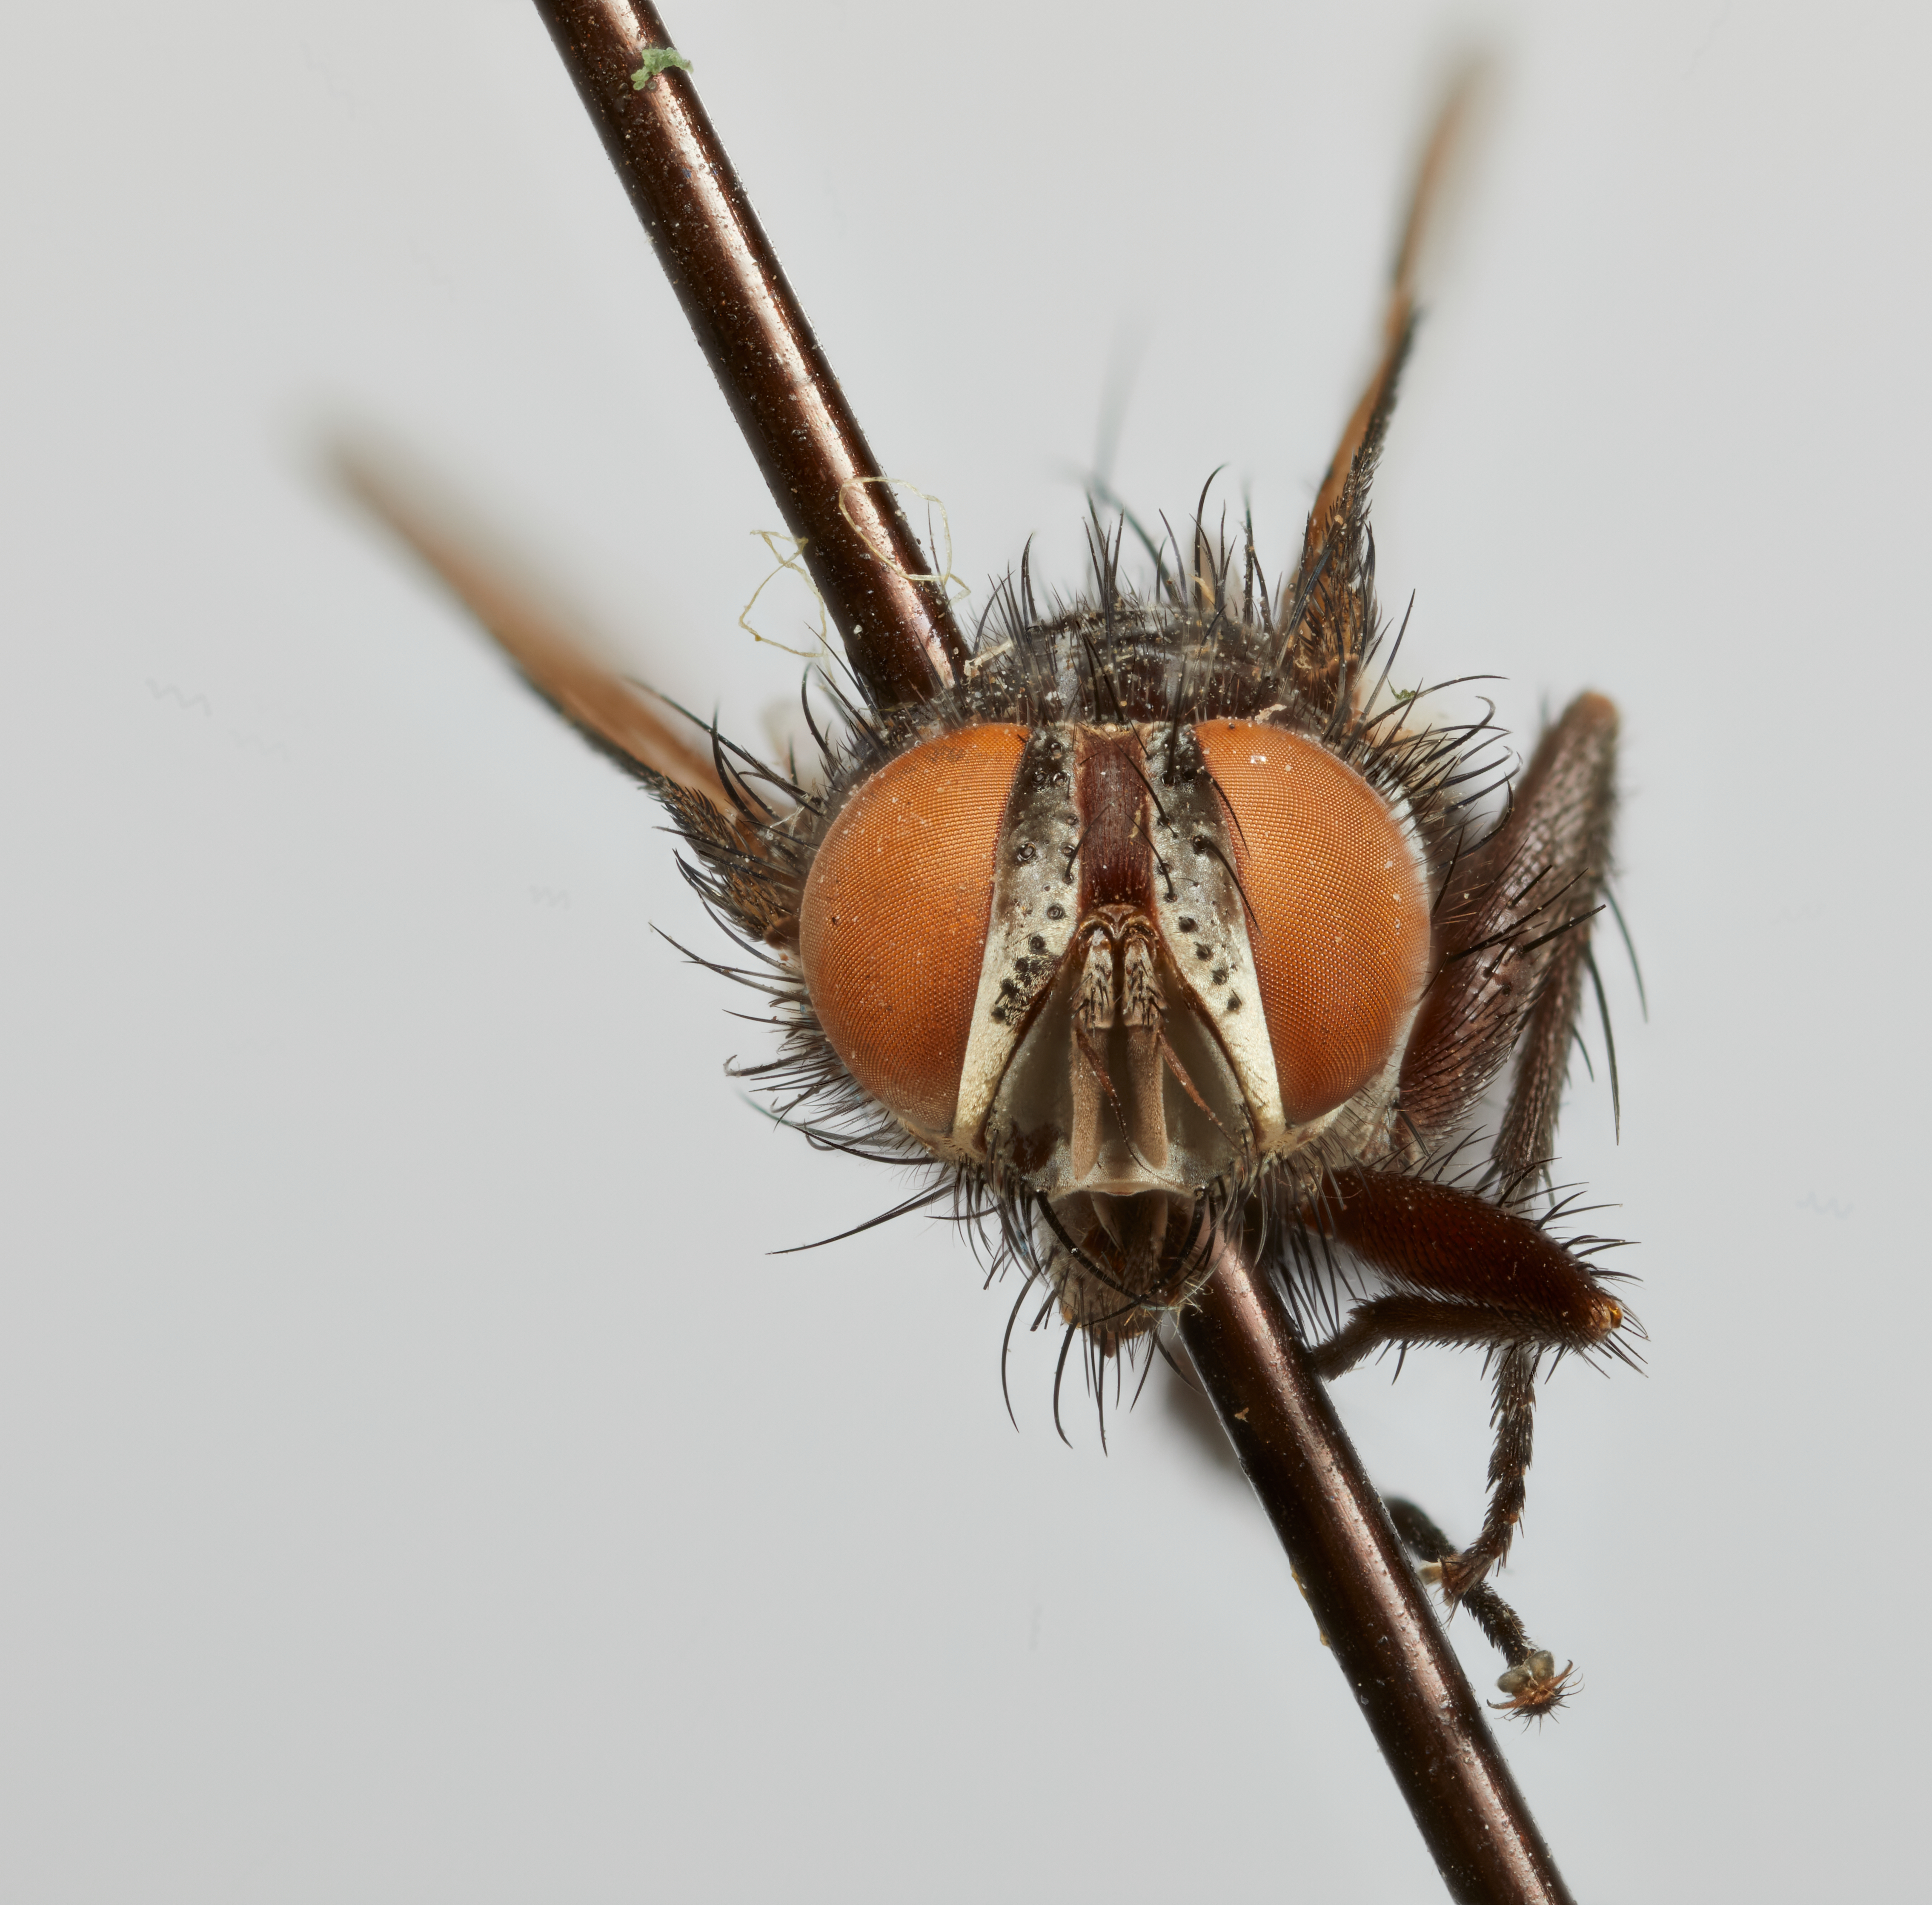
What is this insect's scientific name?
Euceromasia spinosa
